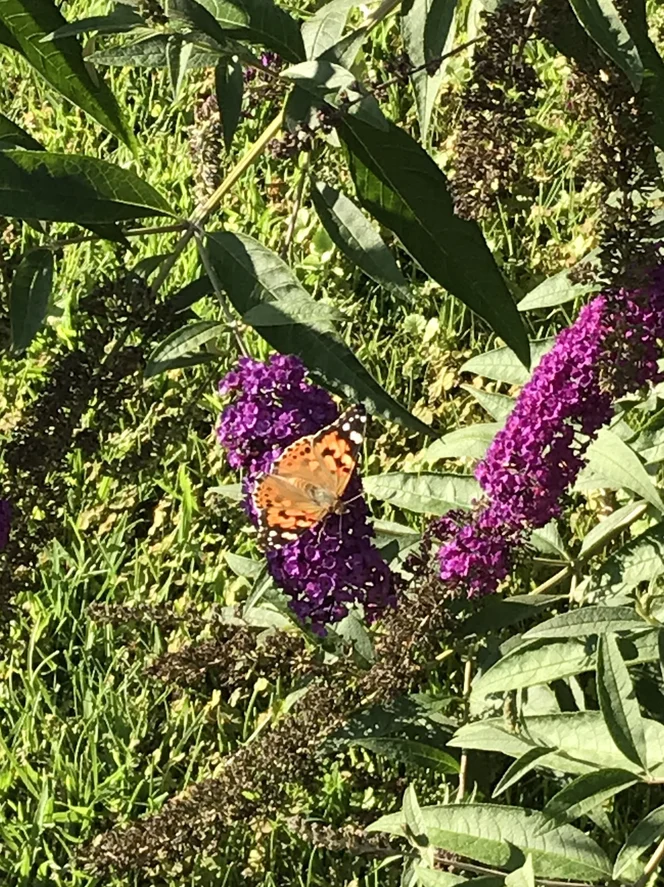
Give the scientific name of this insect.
Vanessa cardui
